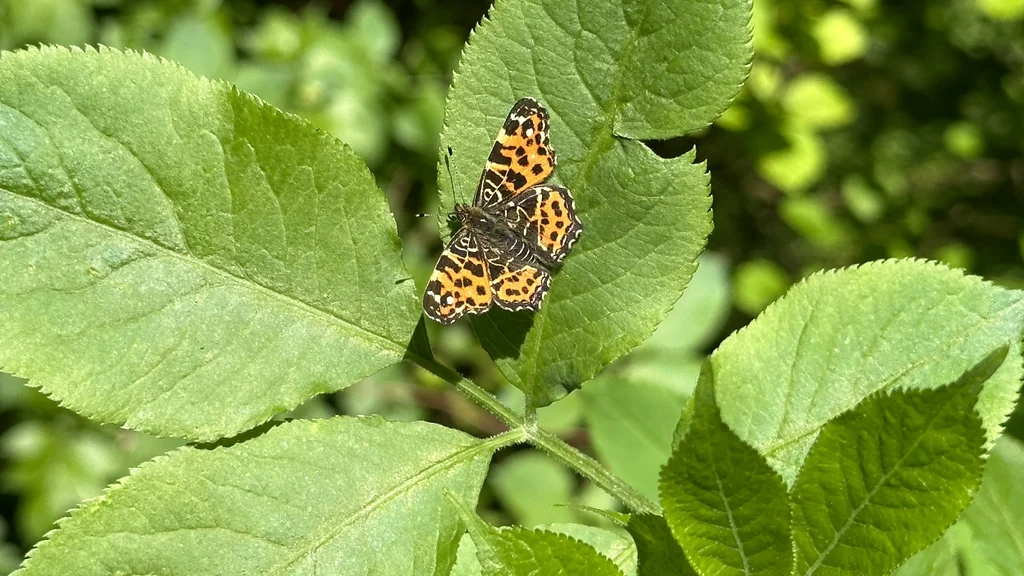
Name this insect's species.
Araschnia levana
